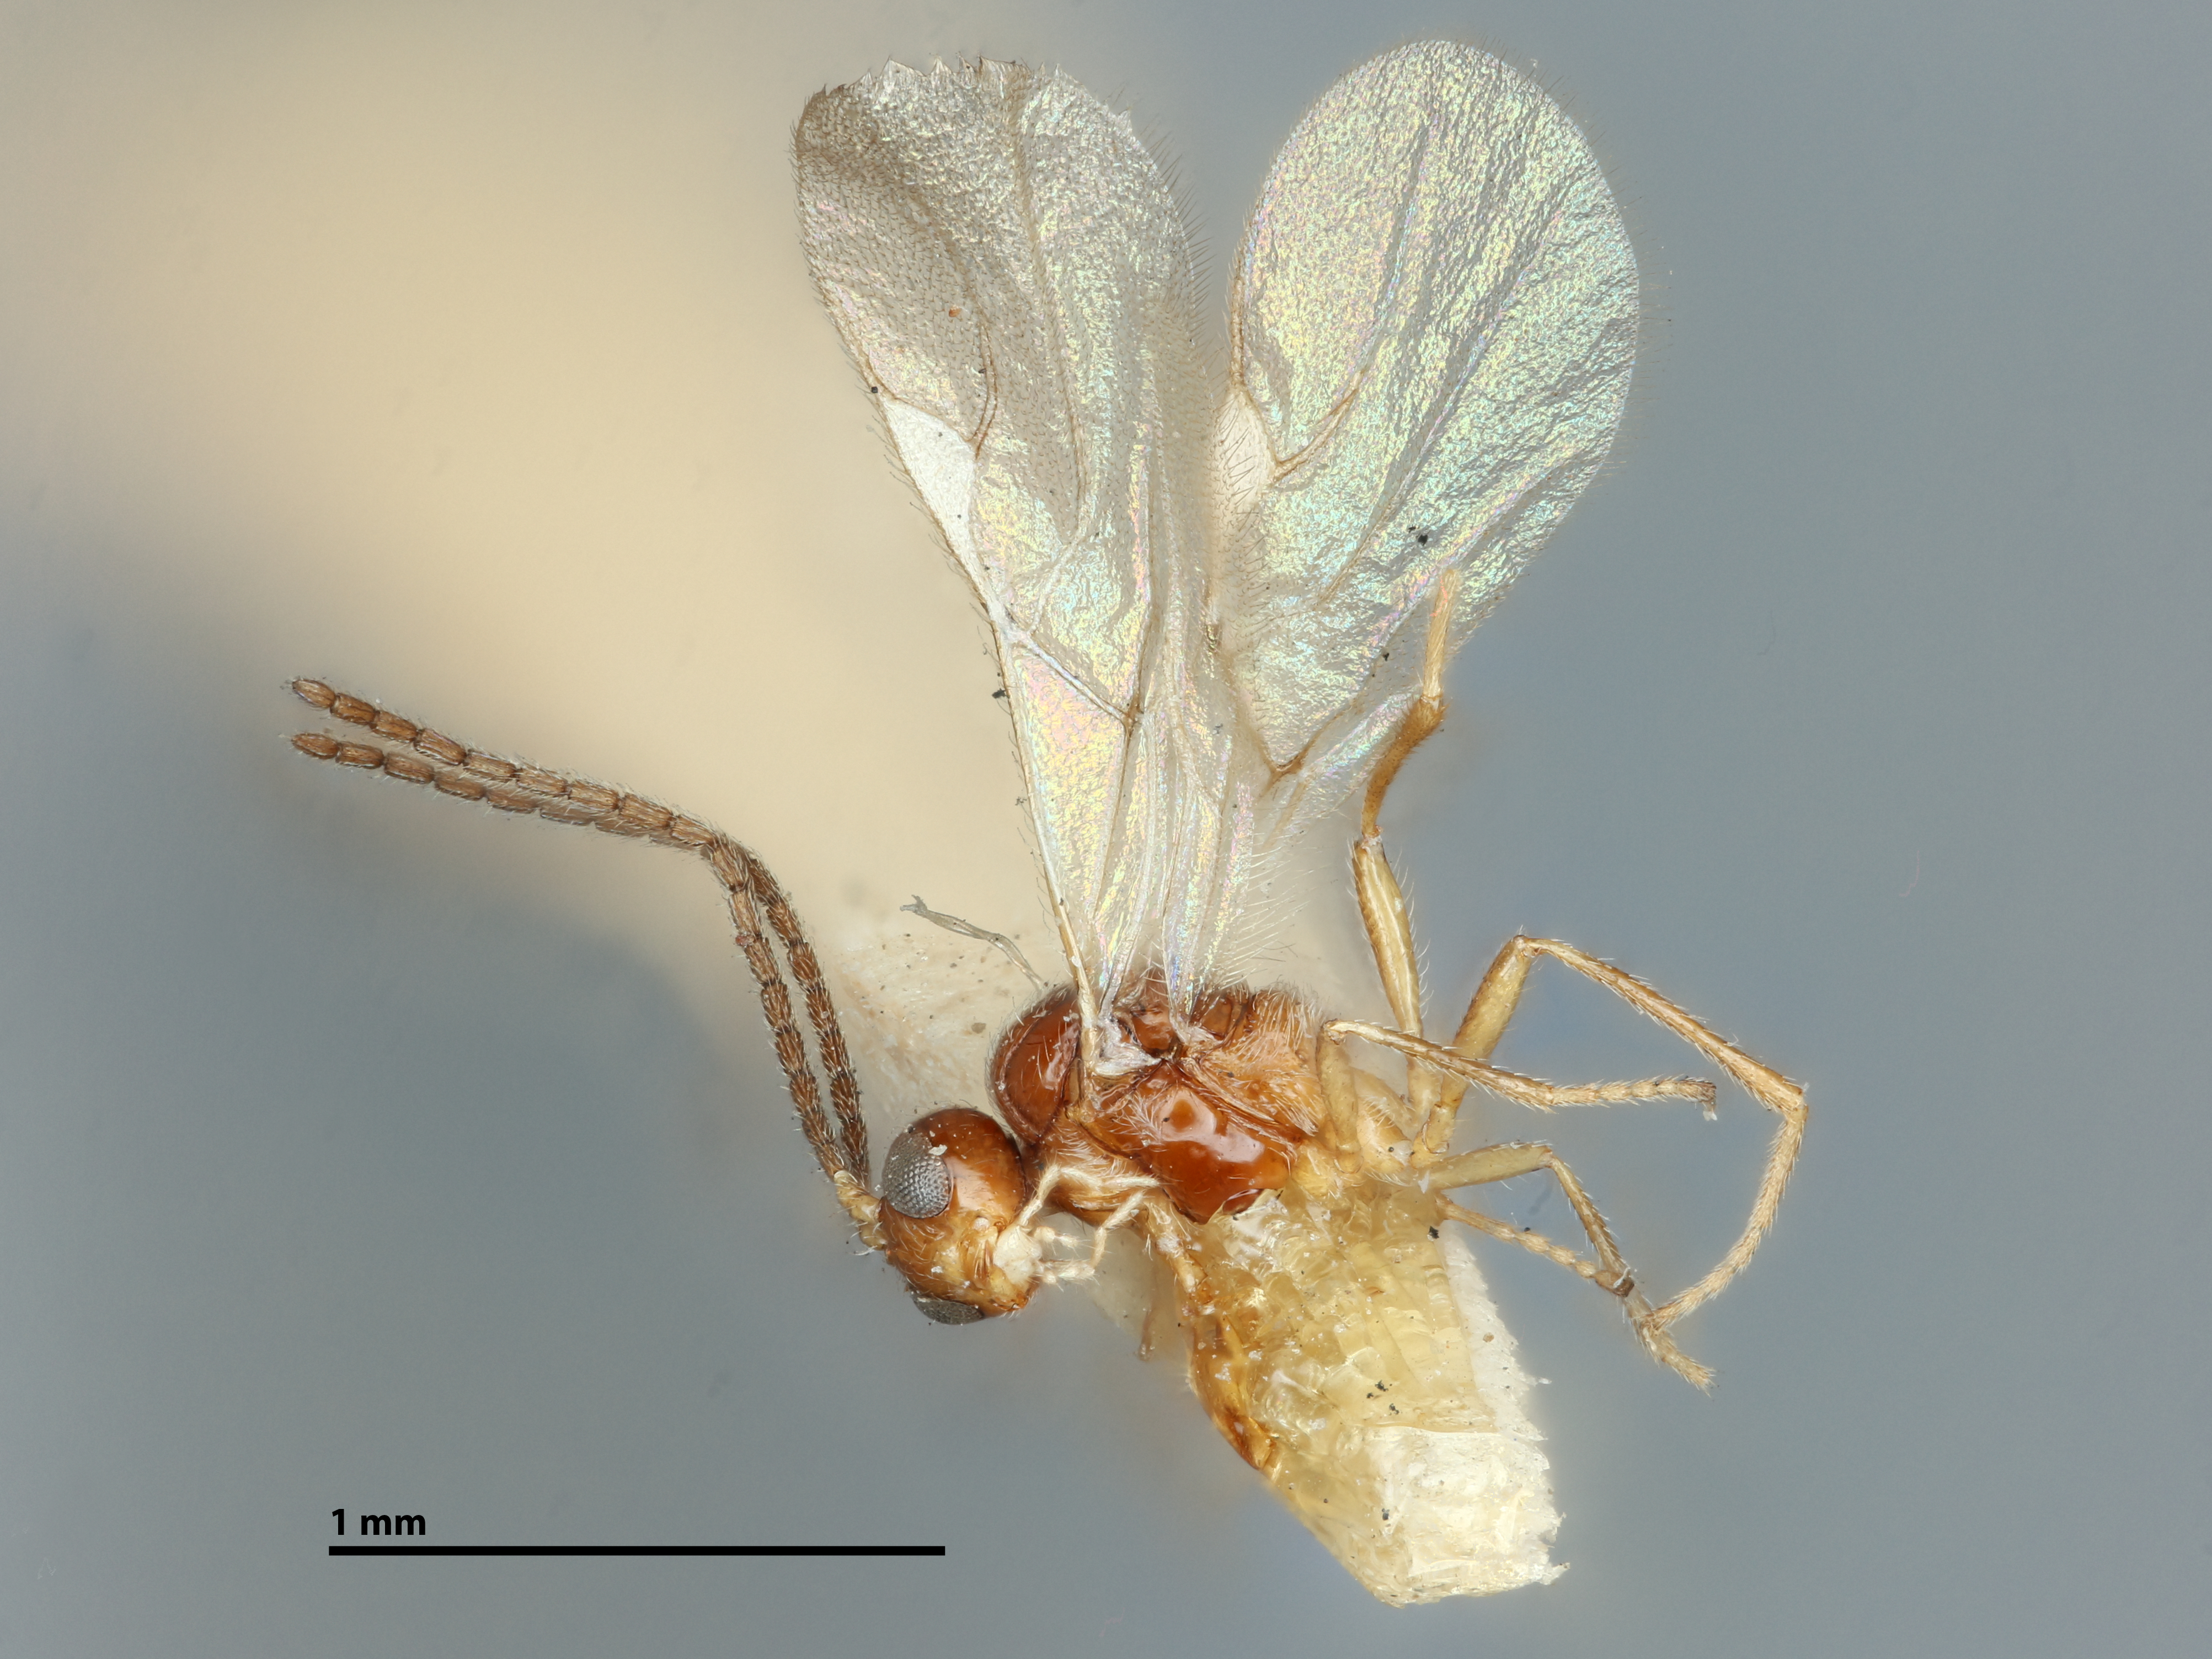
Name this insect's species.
Diaeretus brunniventris
